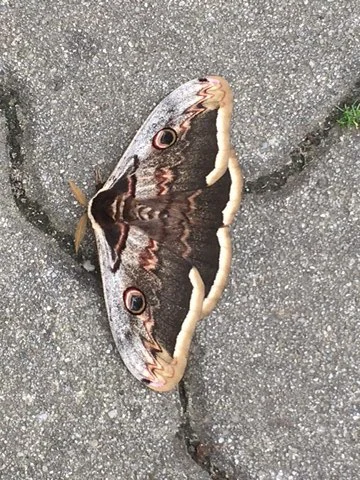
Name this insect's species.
Saturnia pyri
